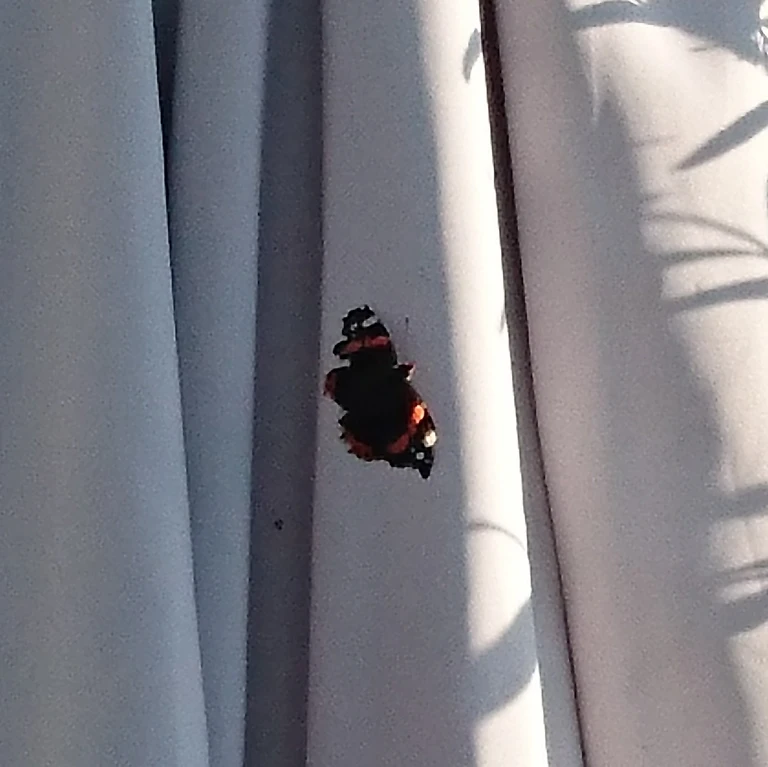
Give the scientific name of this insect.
Vanessa atalanta
